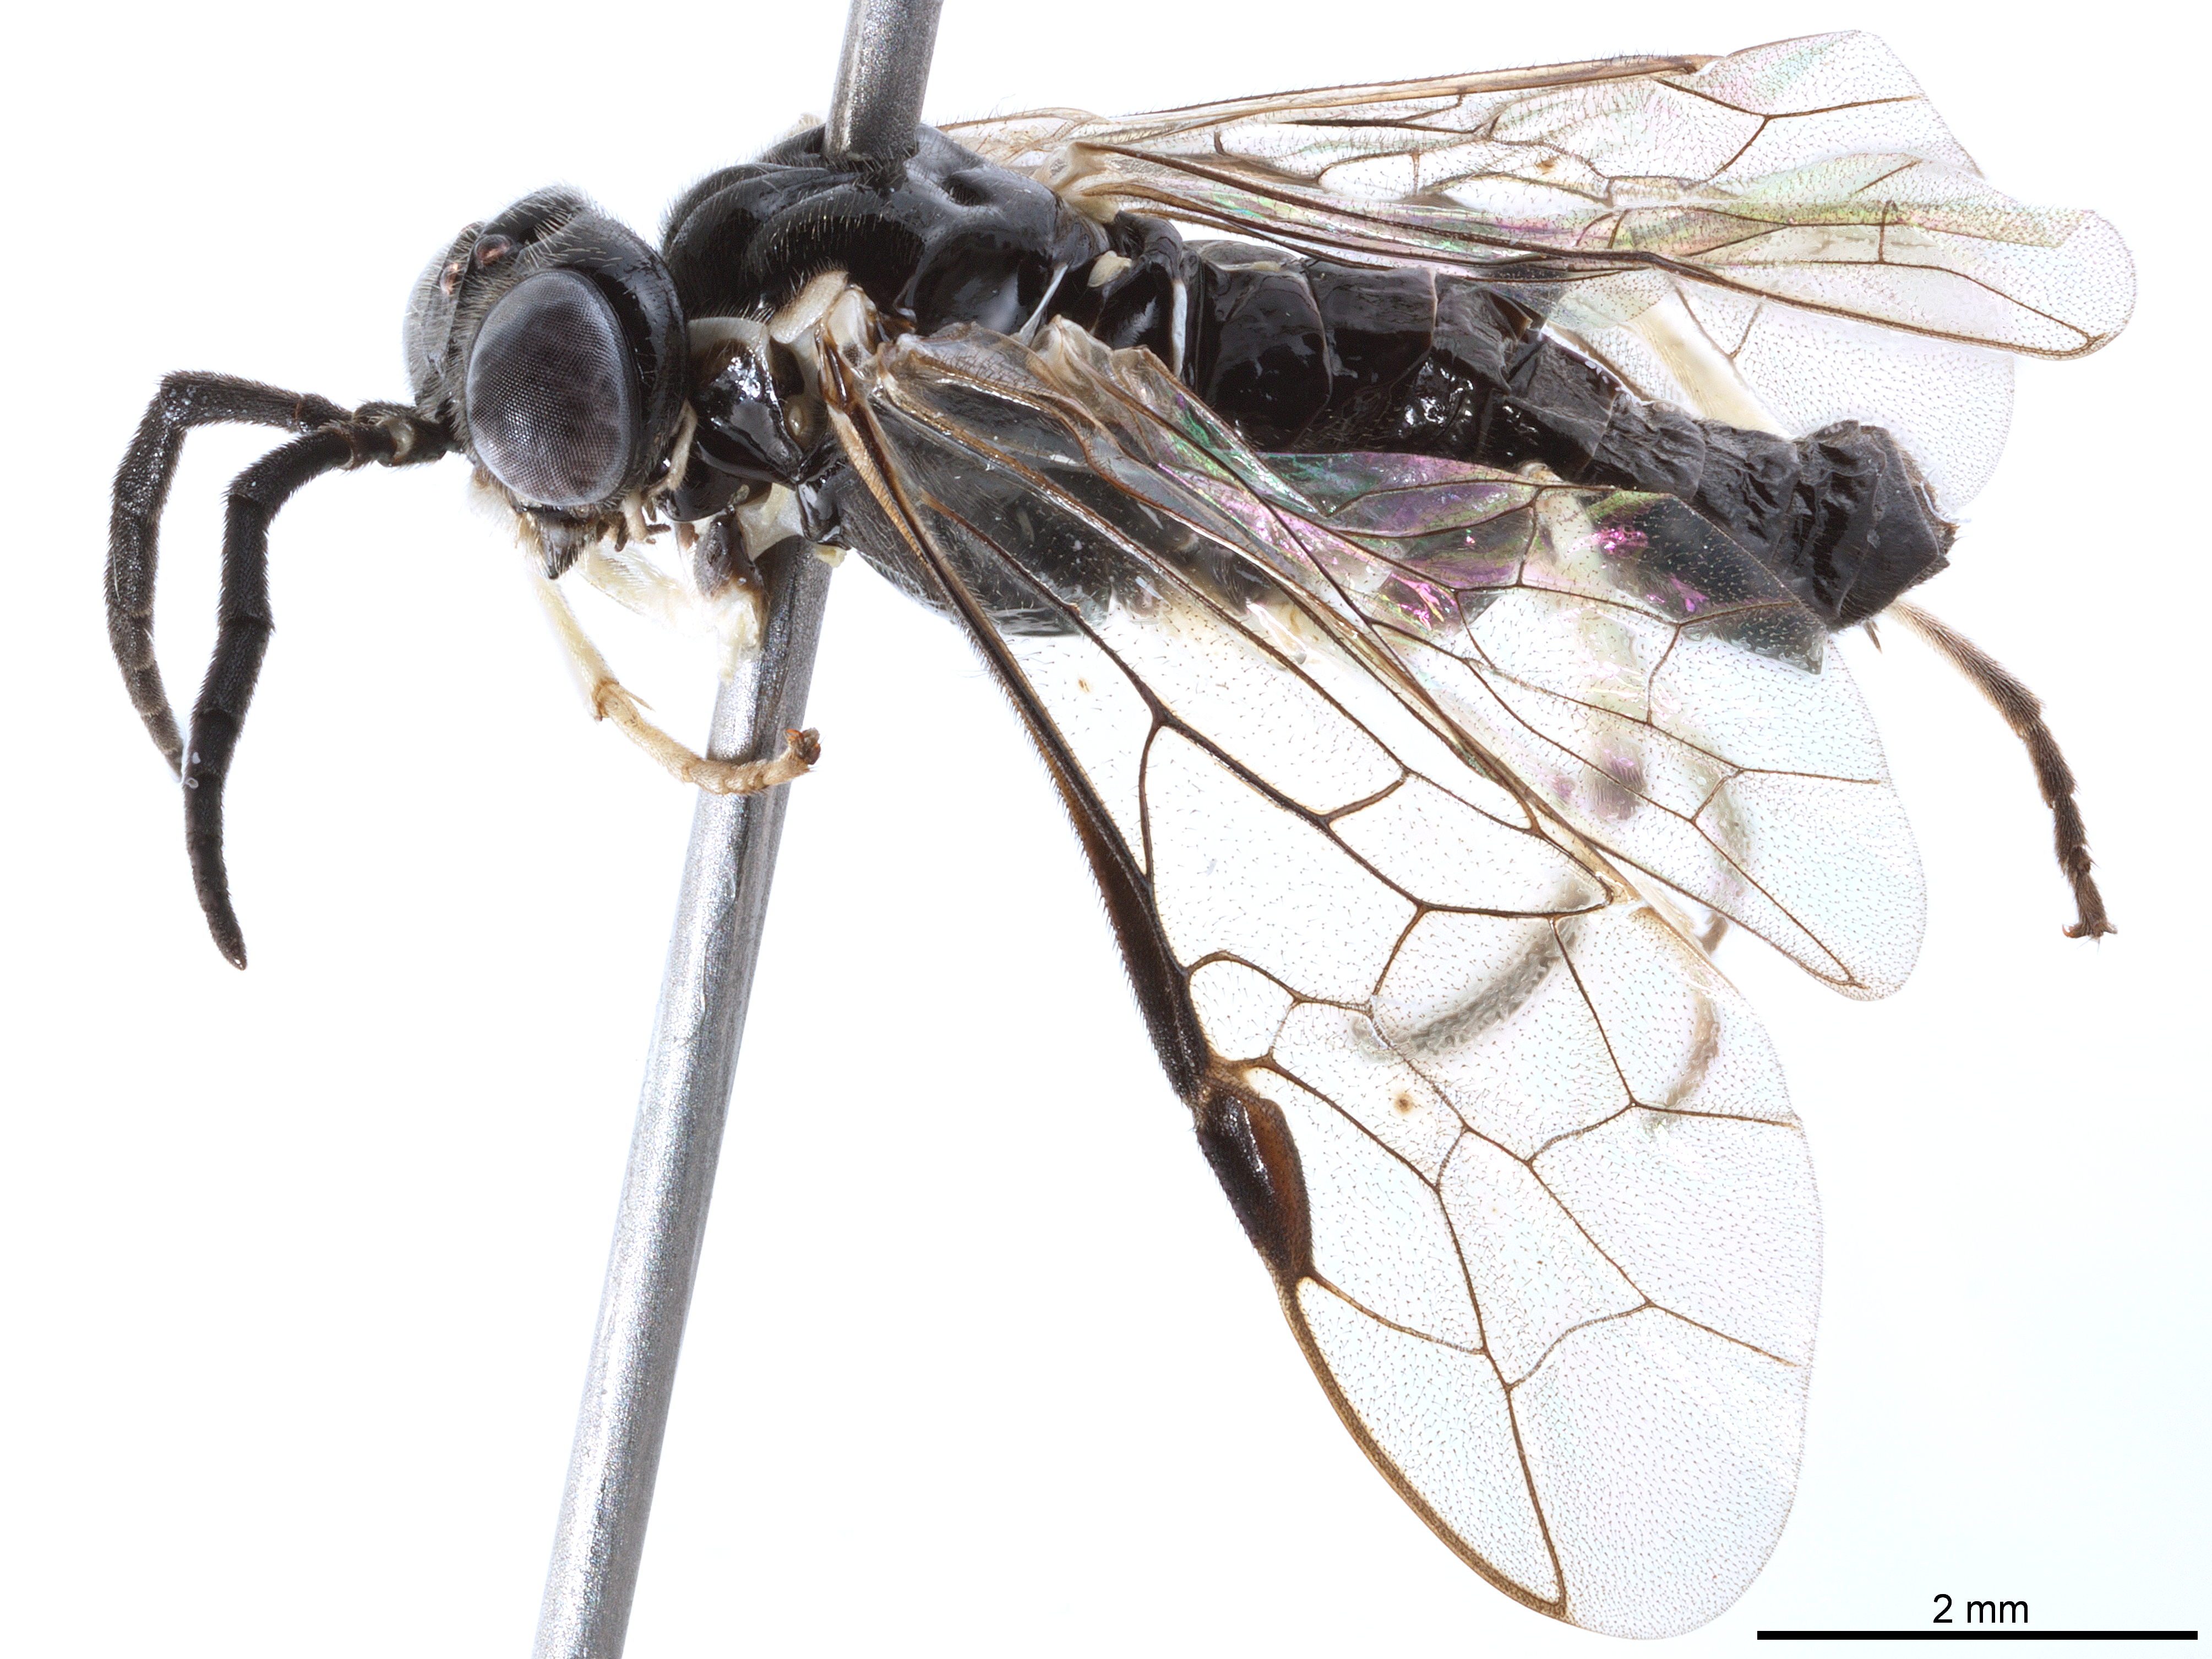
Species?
Stromboceridea nigricans
